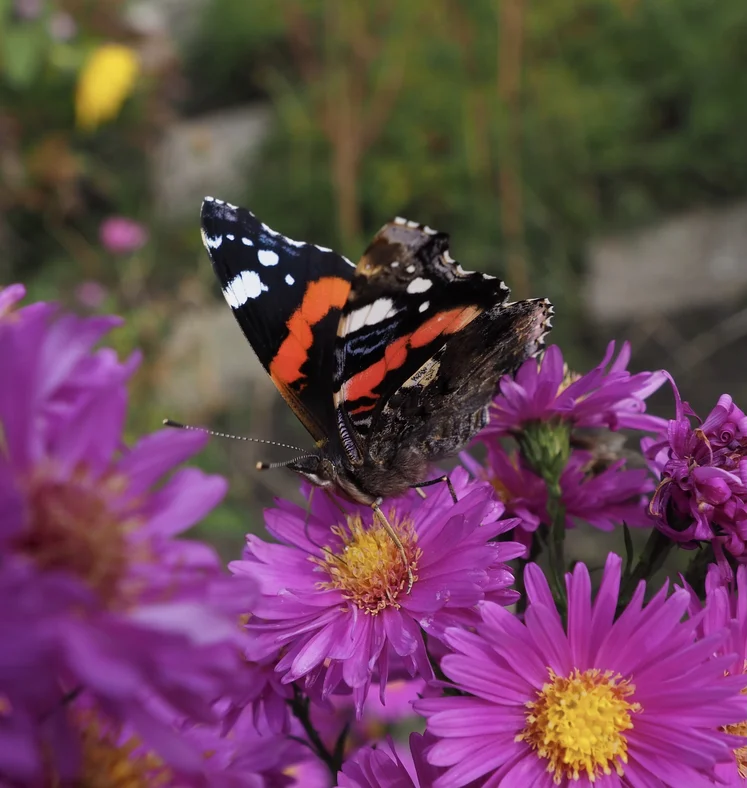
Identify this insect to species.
Vanessa atalanta
